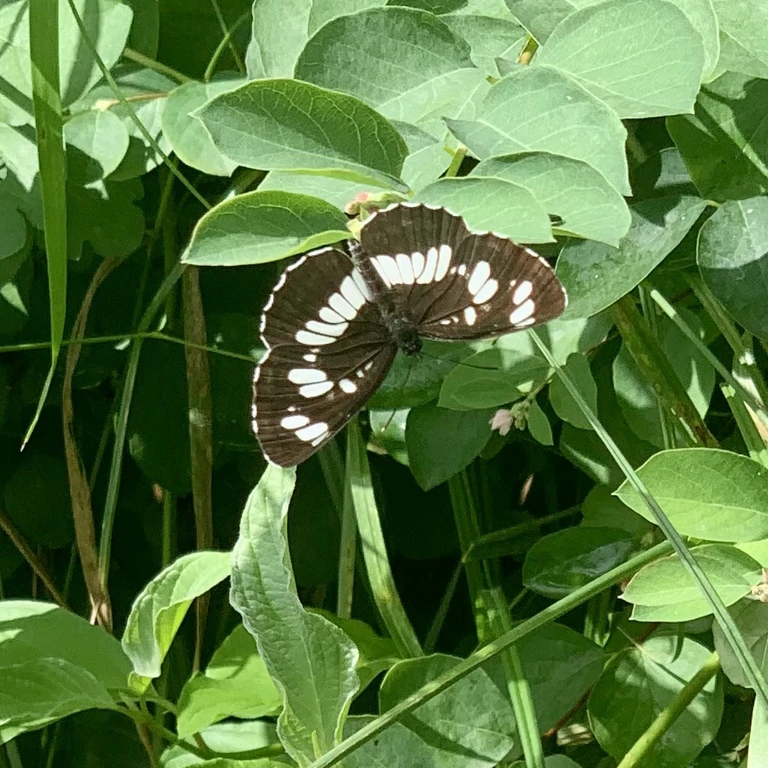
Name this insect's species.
Neptis rivularis
